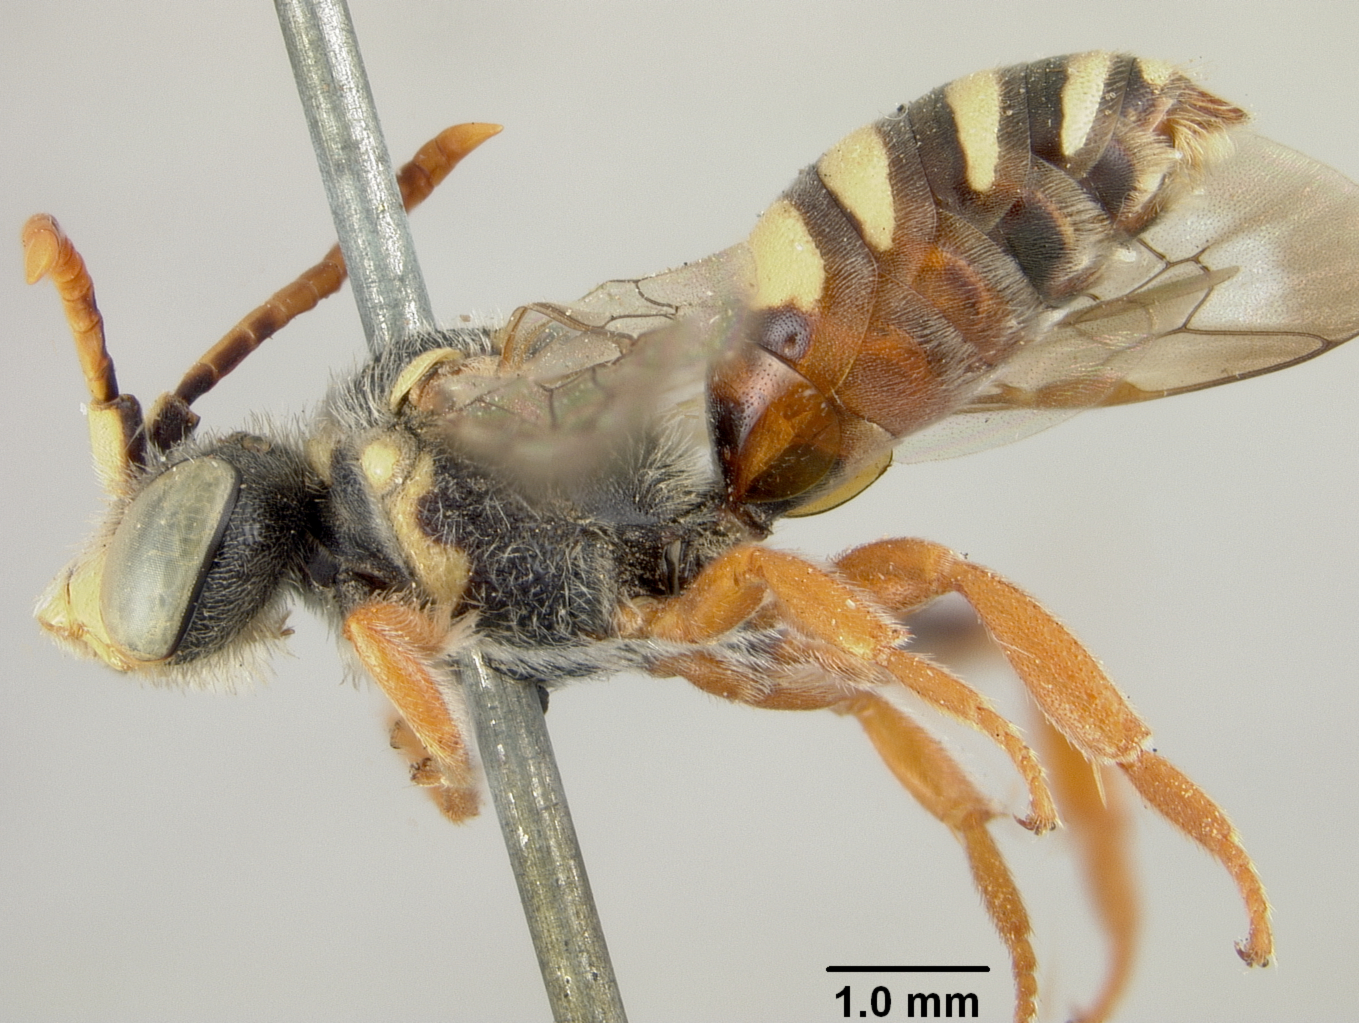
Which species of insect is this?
Nomada sophiarum
